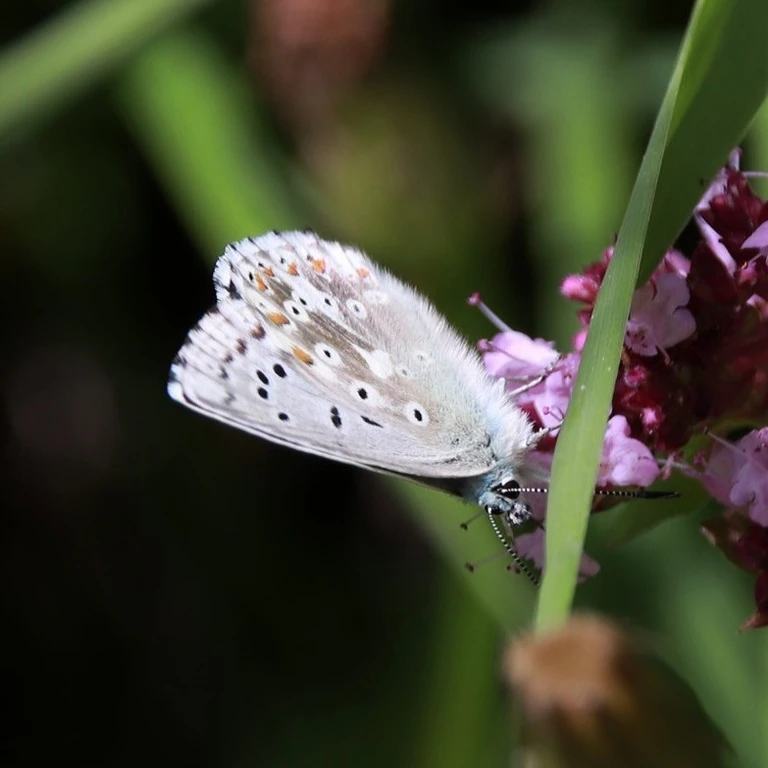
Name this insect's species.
Lysandra coridon
